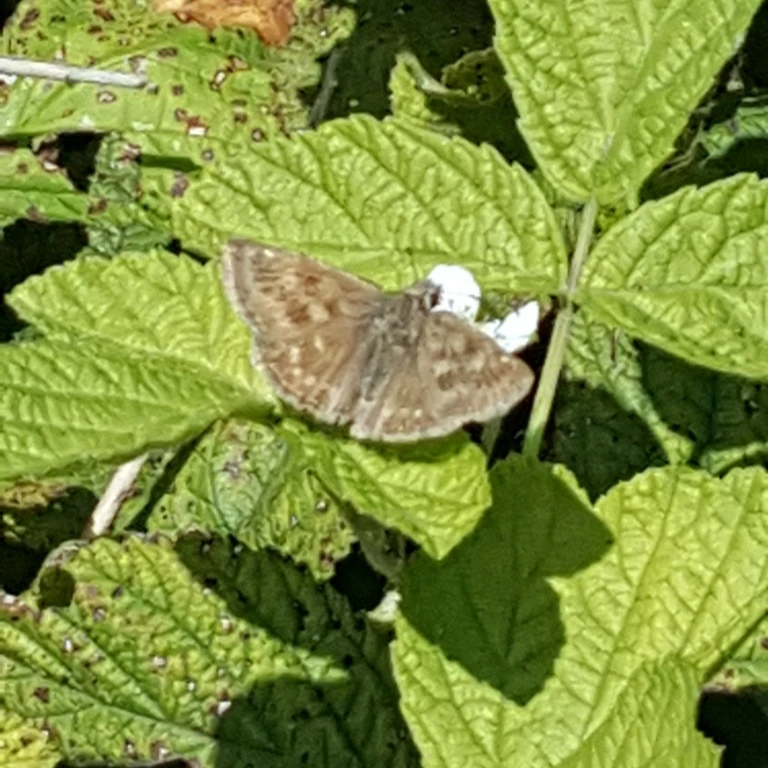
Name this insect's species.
Erynnis tages
